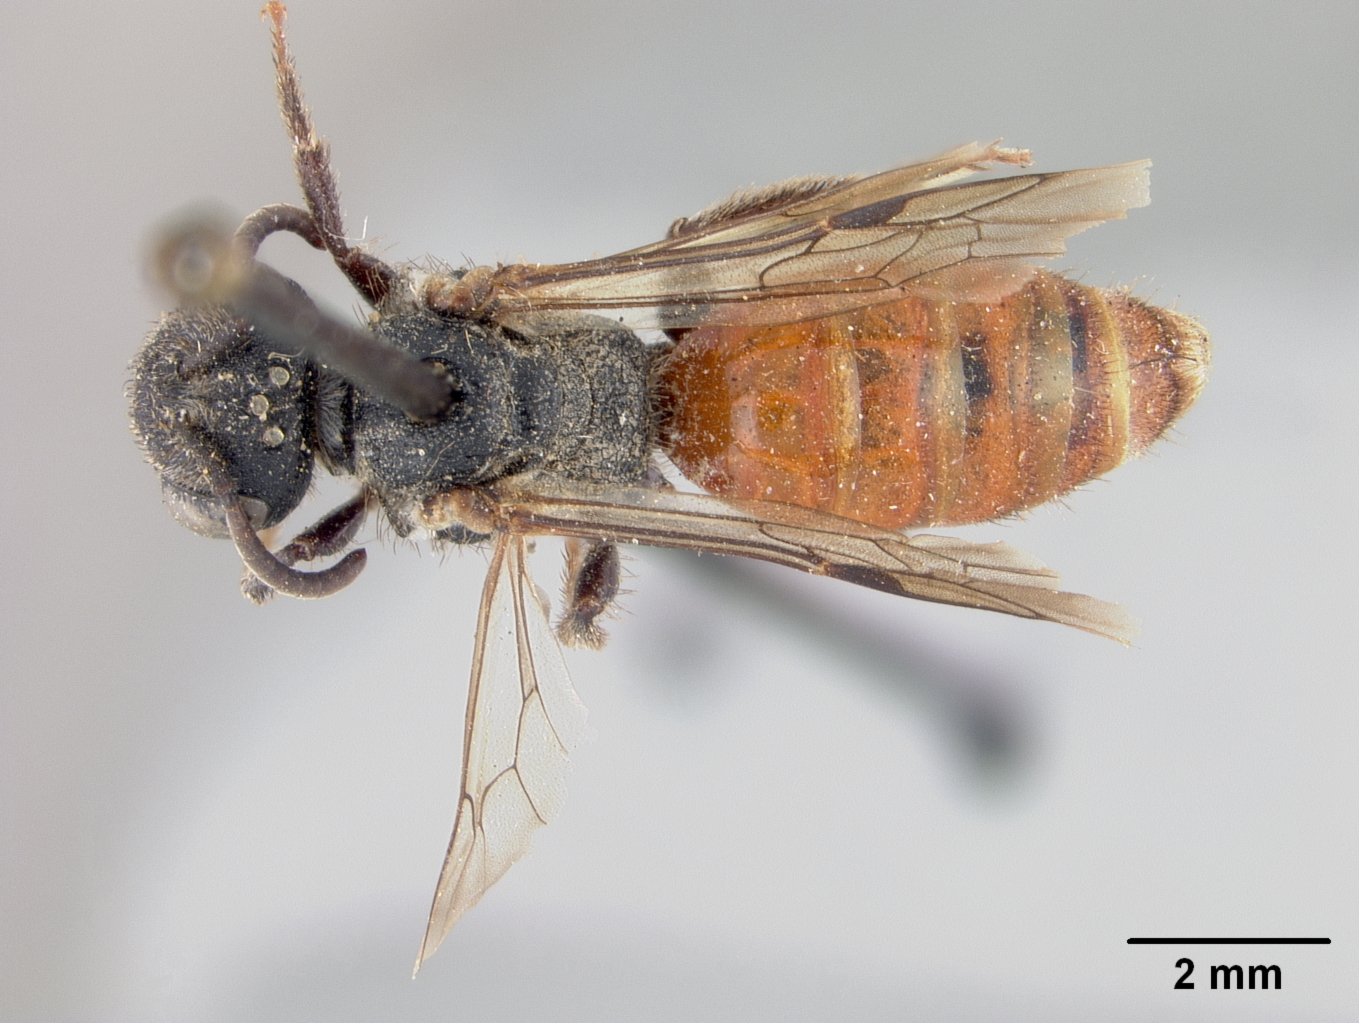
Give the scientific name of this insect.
Sphecodes columbiae
